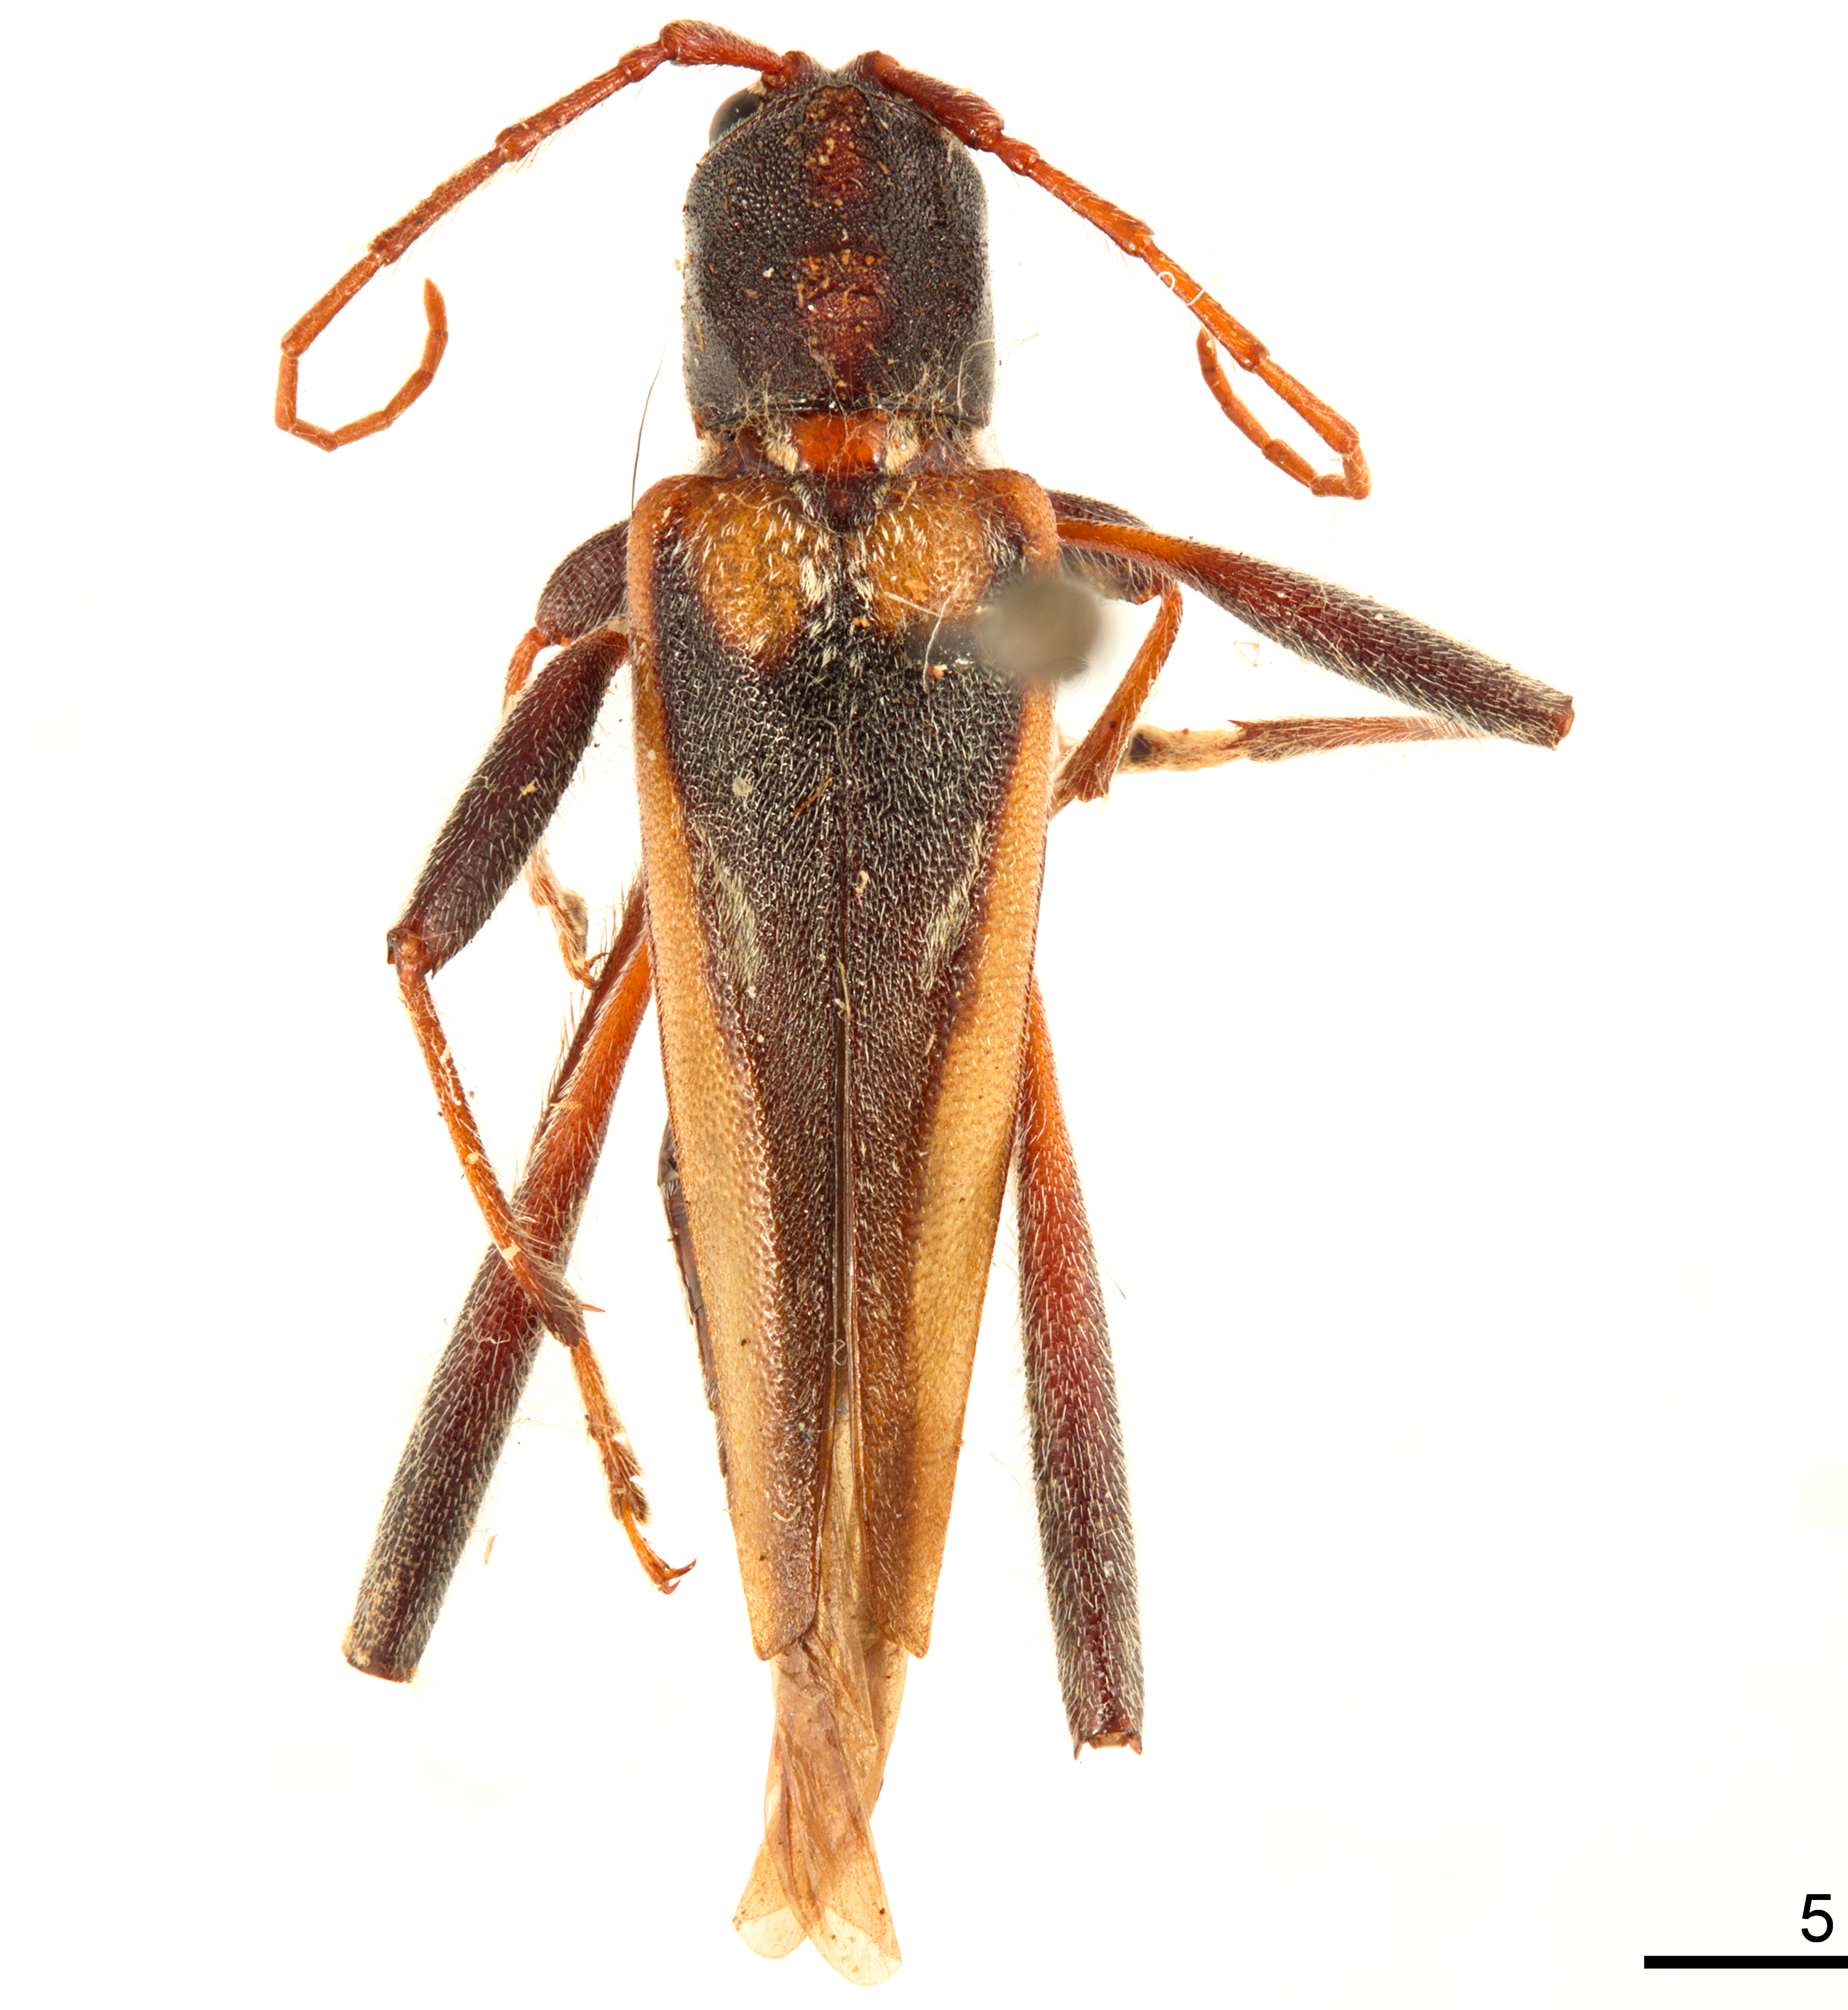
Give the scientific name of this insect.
Plagithmysus cuneatus
